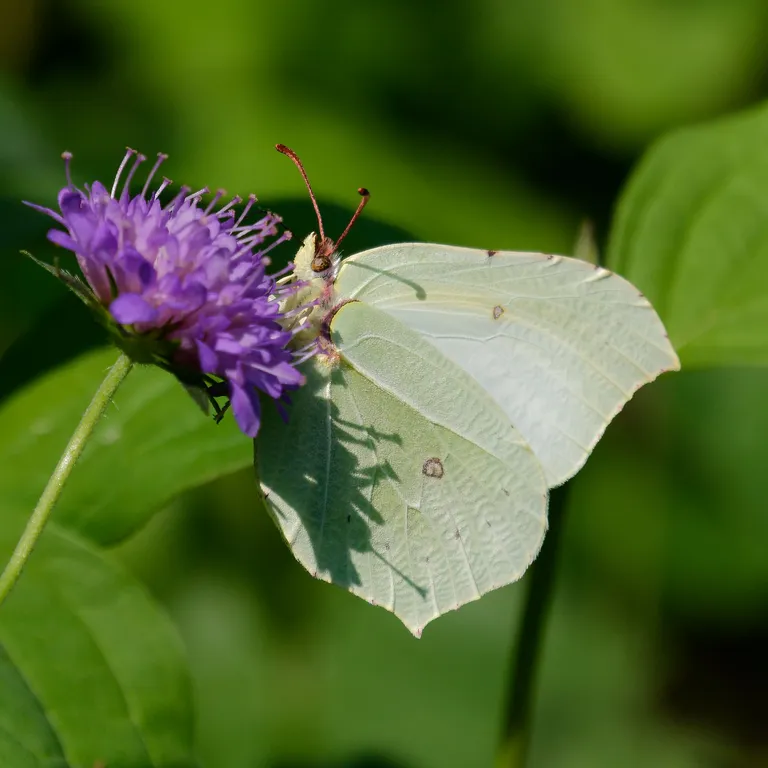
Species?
Gonepteryx rhamni
